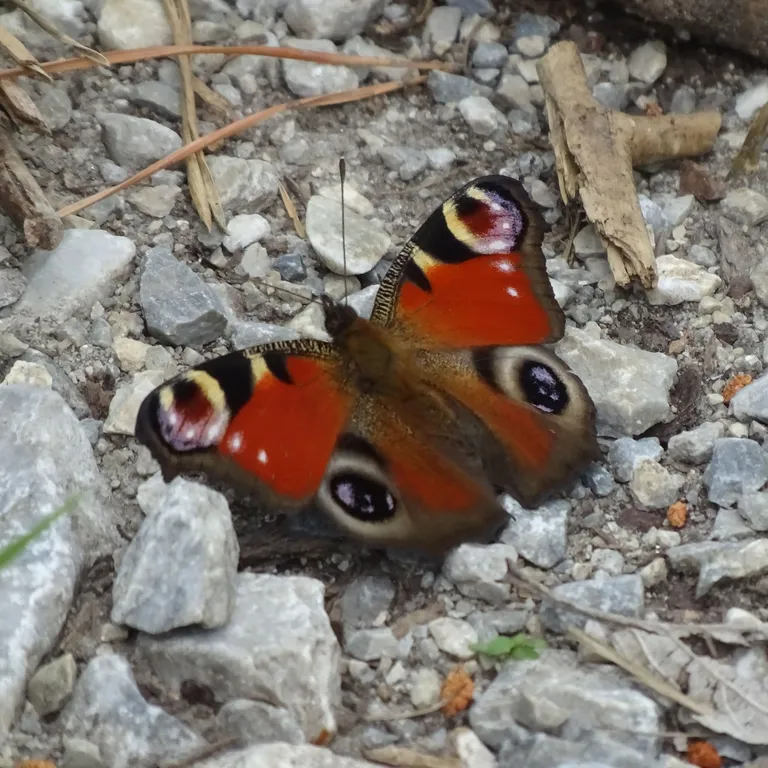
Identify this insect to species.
Aglais io
